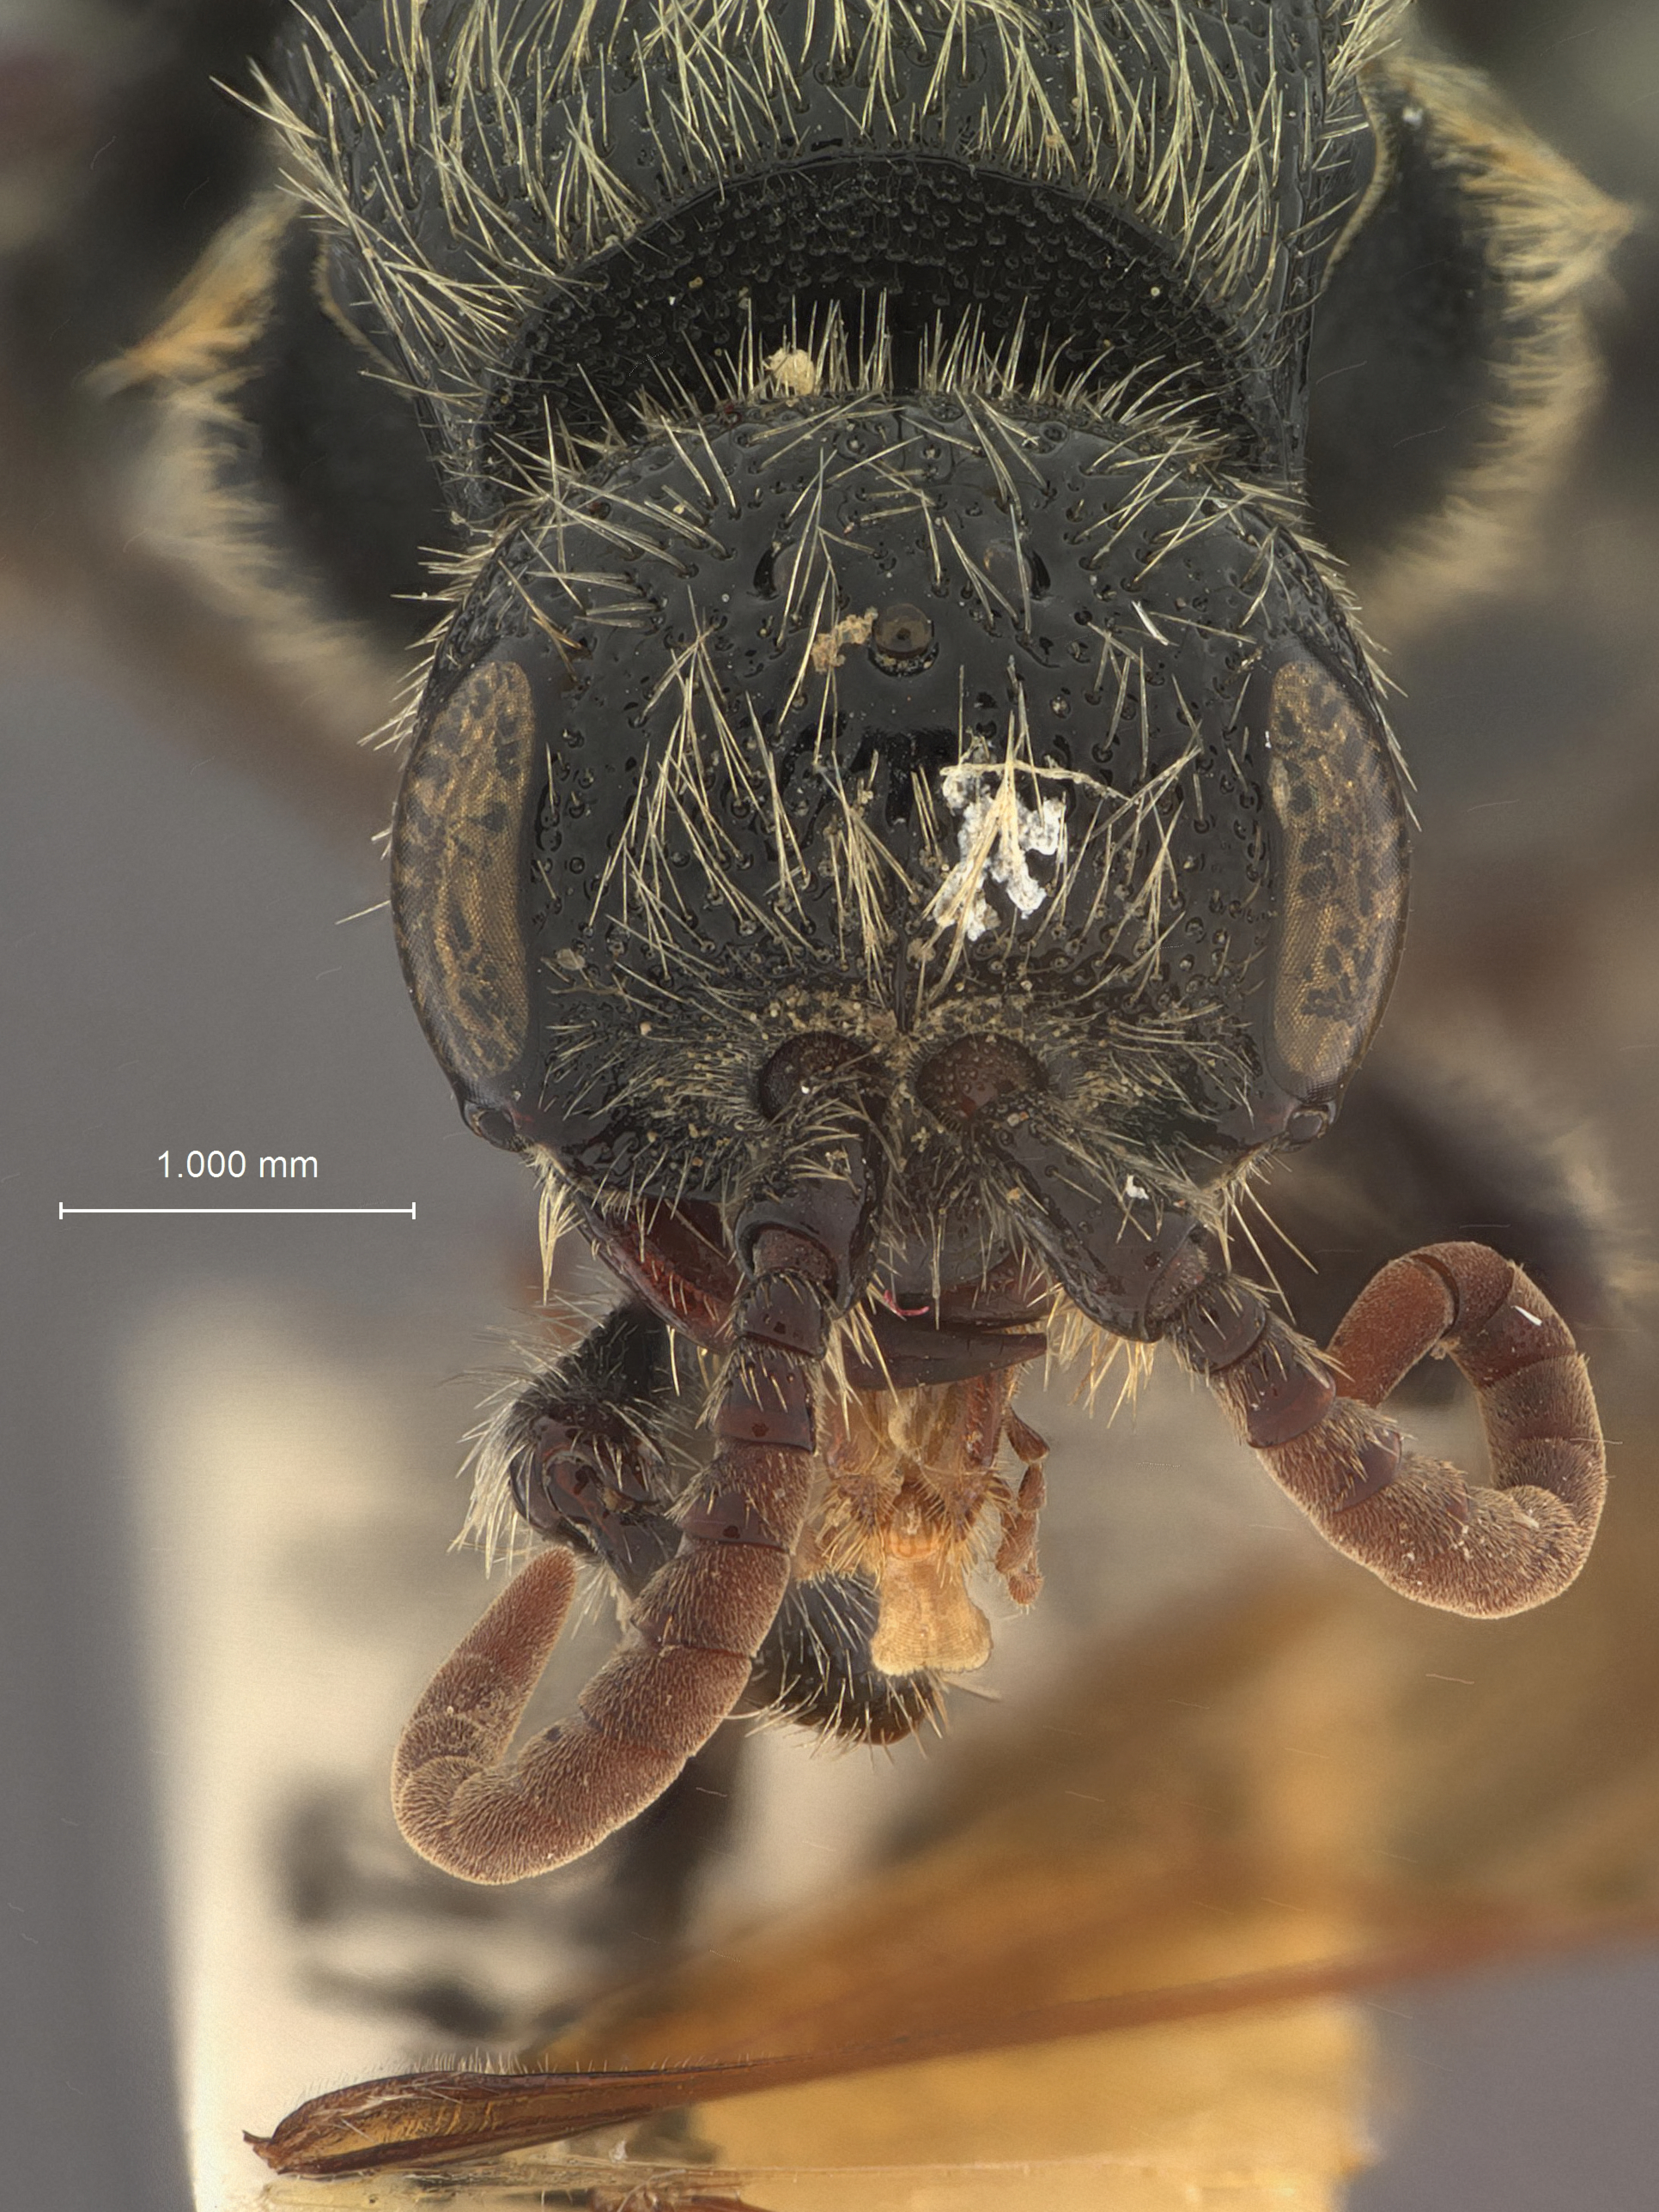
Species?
Neotiphia flavipennis
